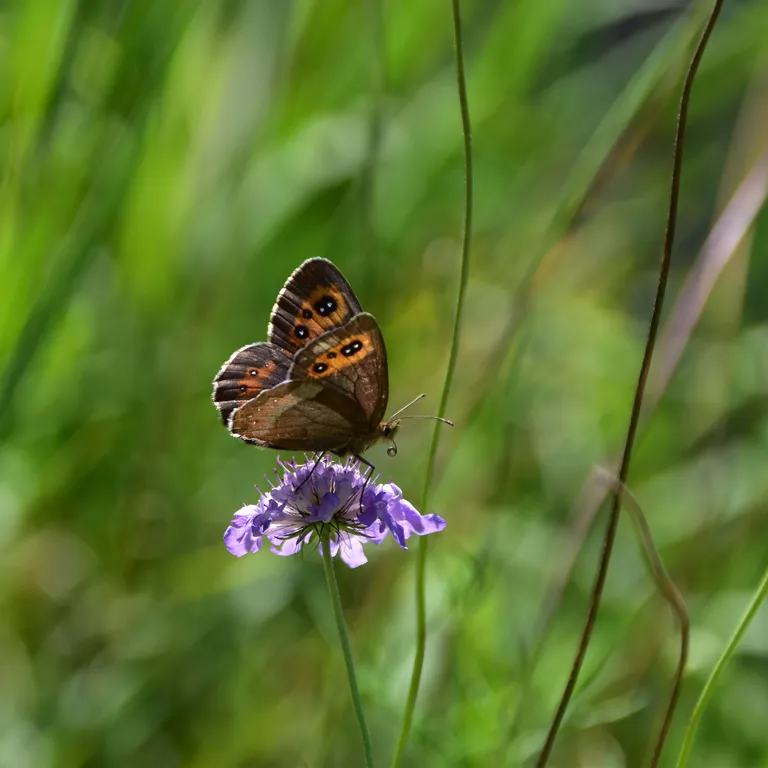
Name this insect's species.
Erebia aethiops
